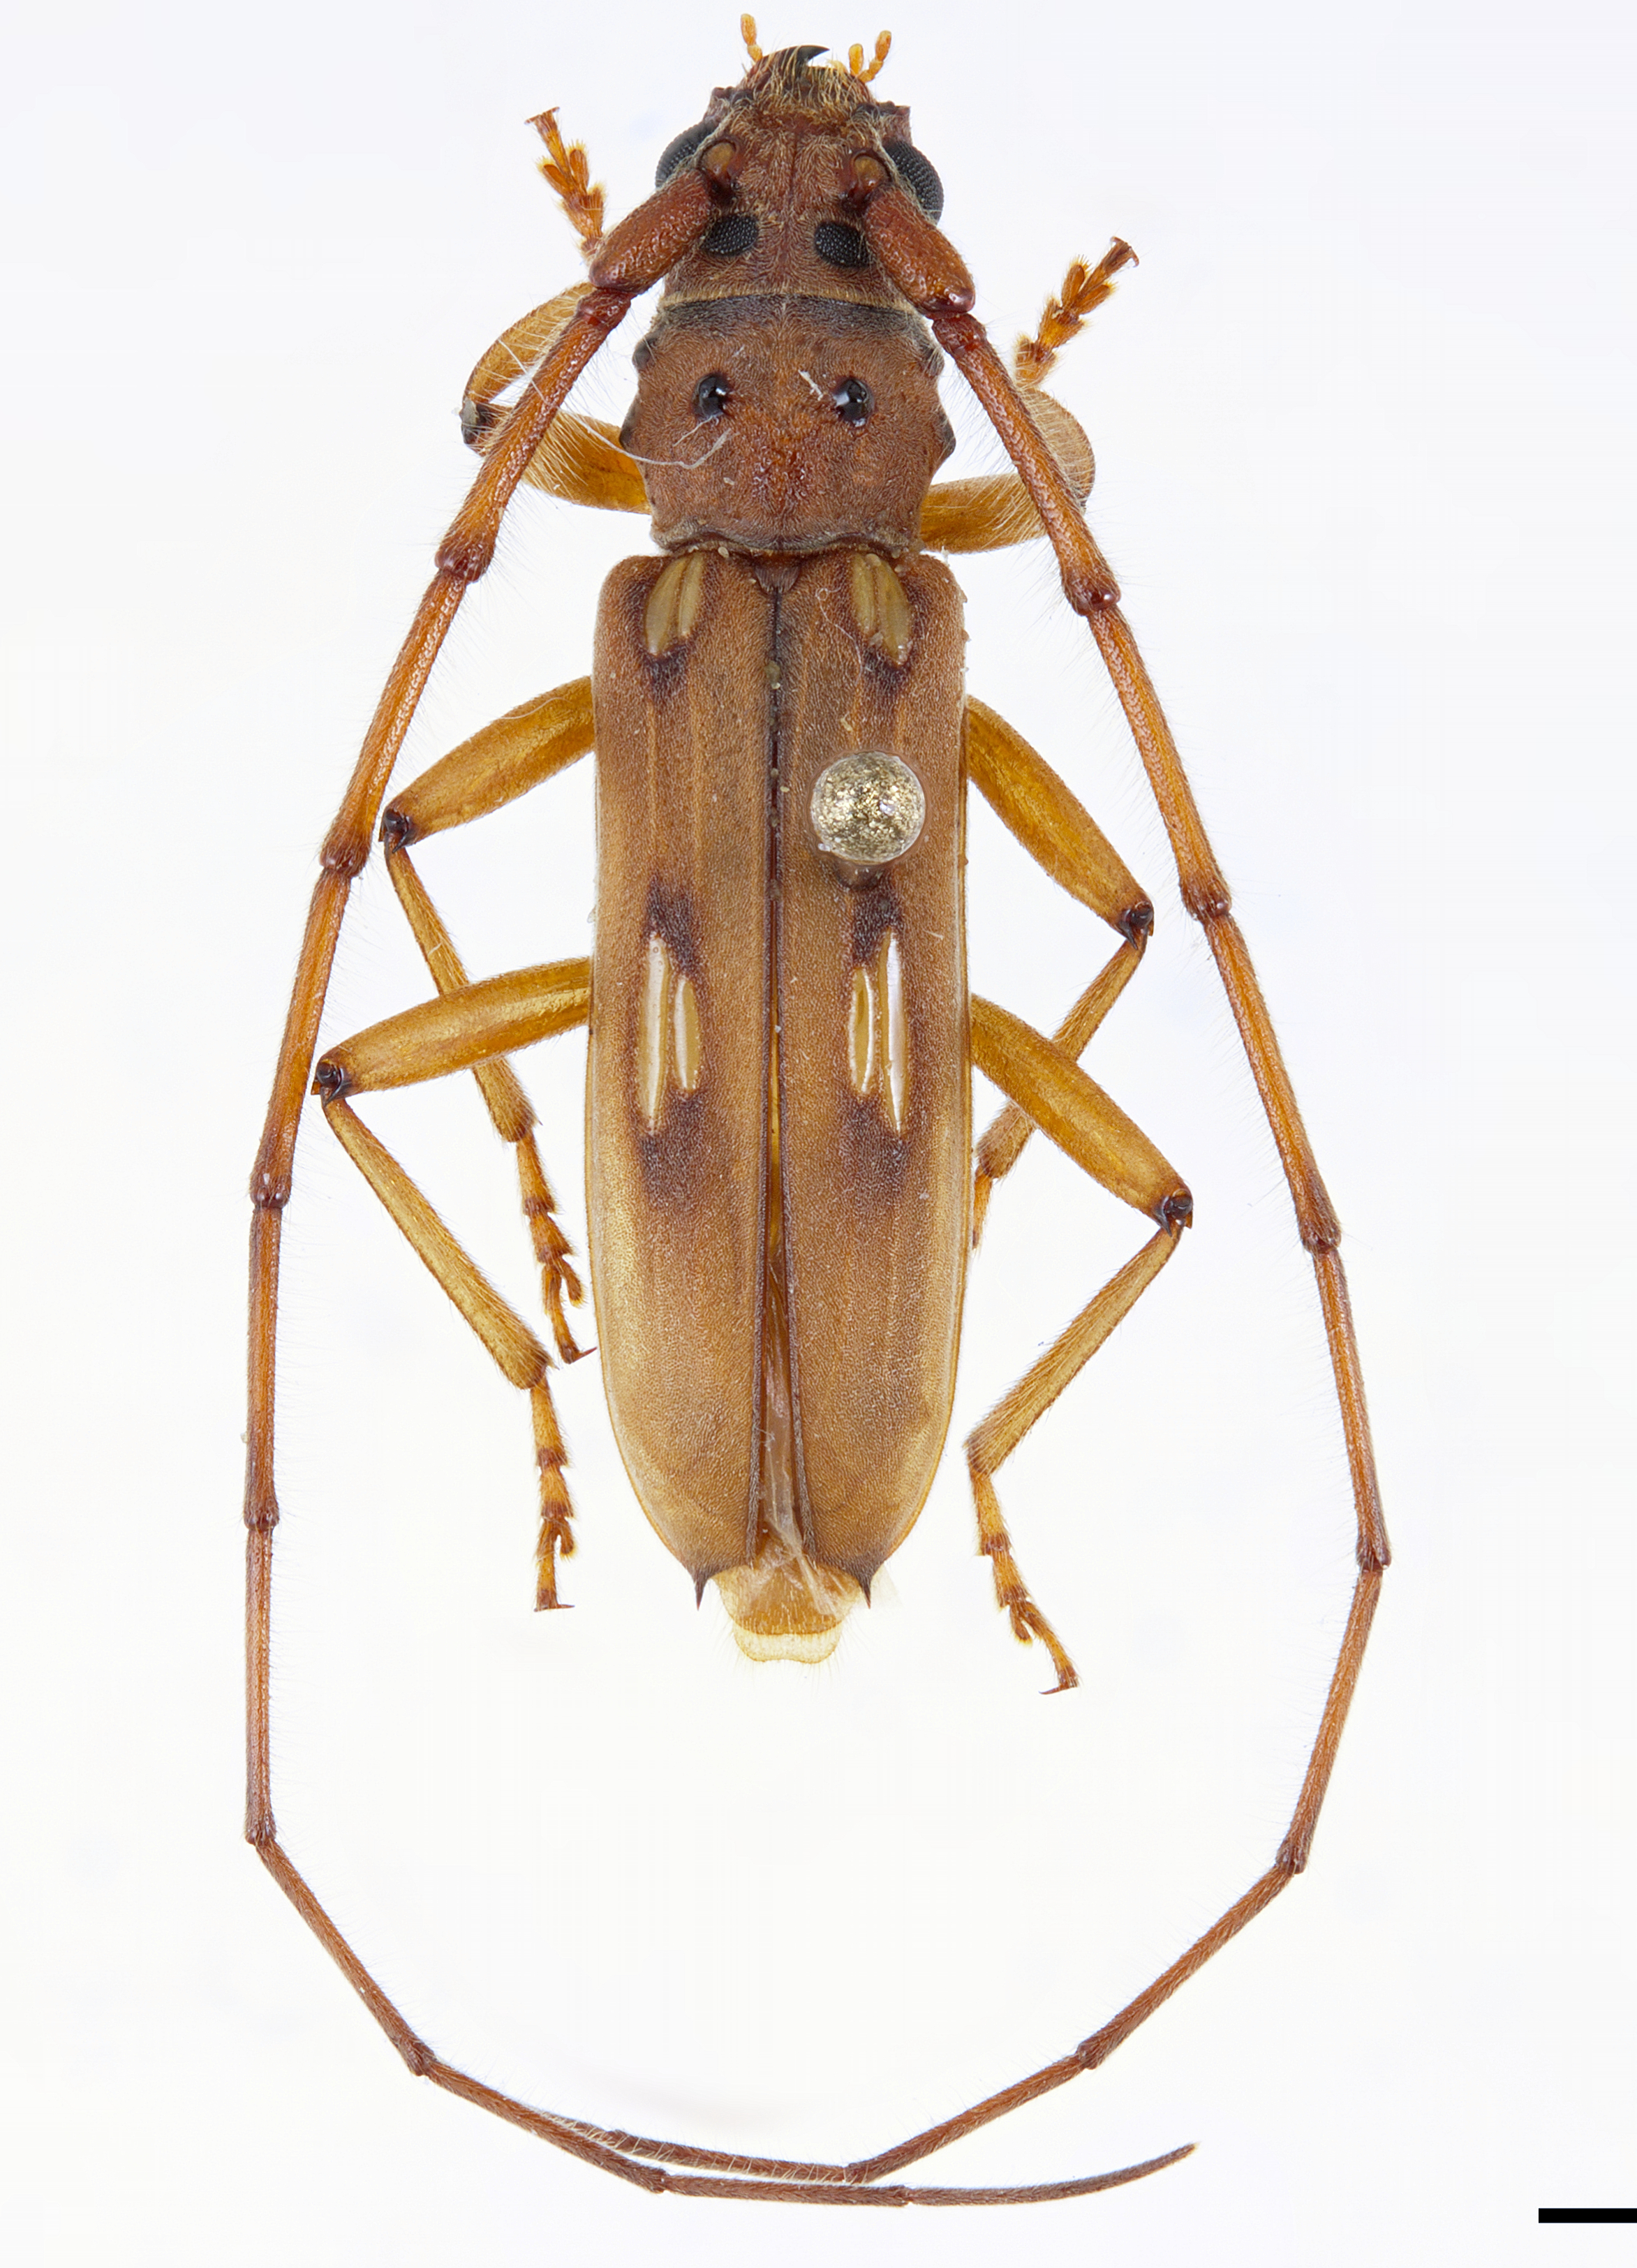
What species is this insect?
Pantomallus tristis
